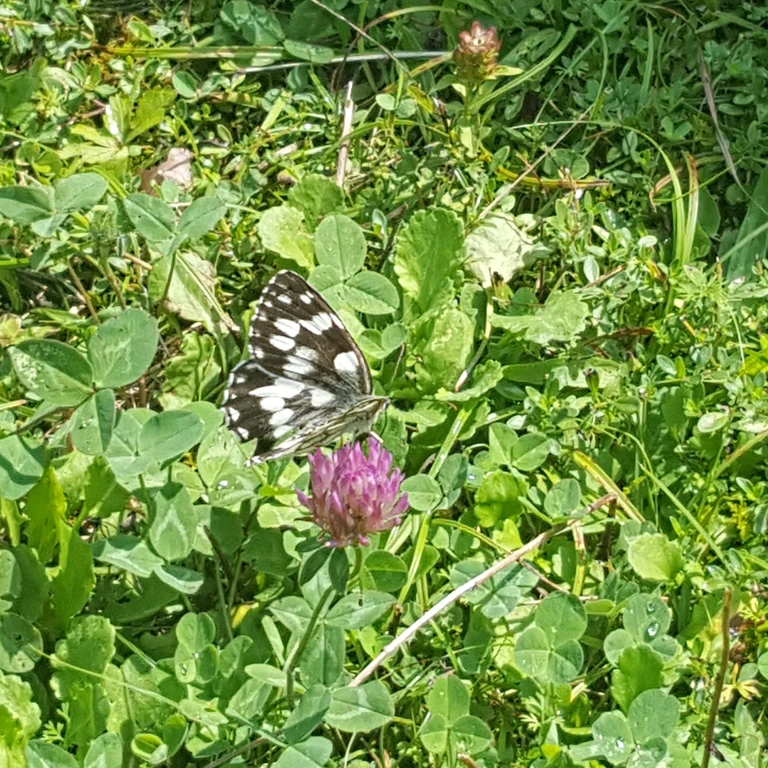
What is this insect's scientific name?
Melanargia galathea
